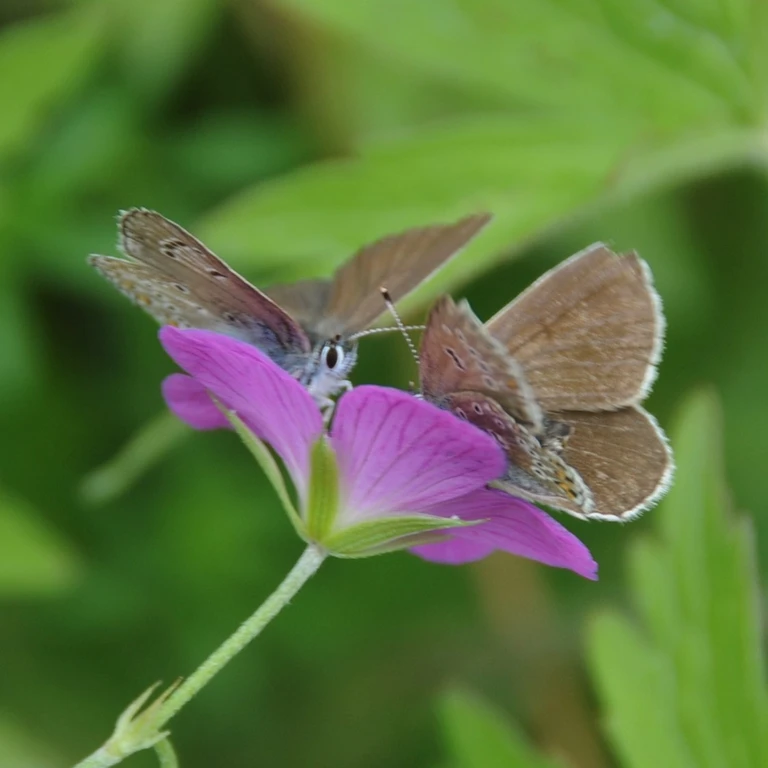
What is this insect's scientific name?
Eumedonia eumedon
